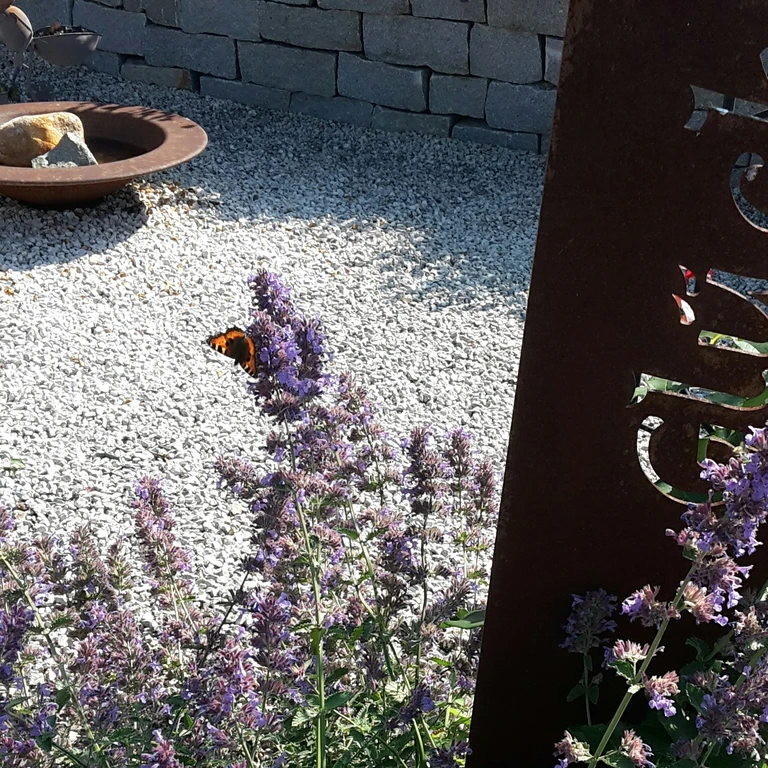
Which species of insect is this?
Aglais urticae
